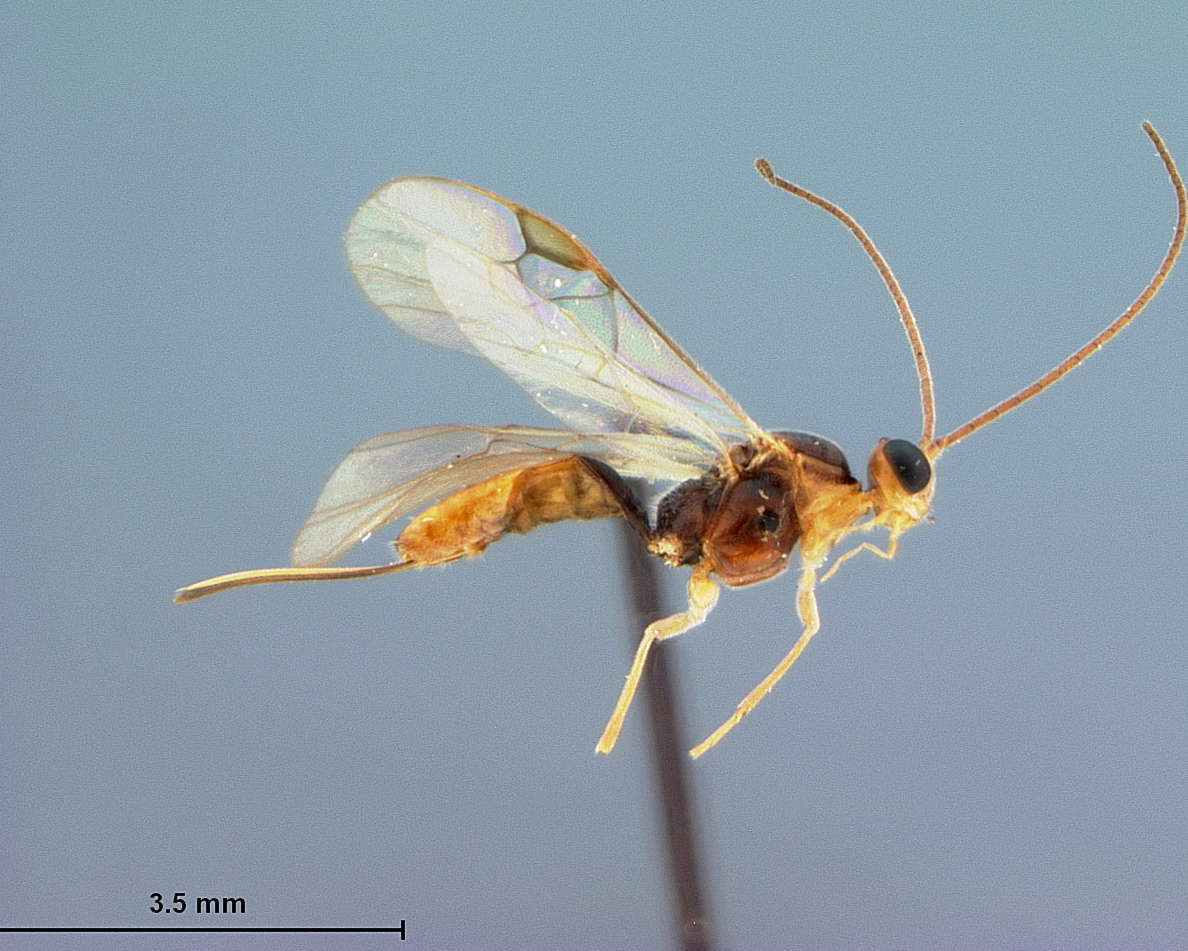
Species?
Meteorus argyrotaeniae
